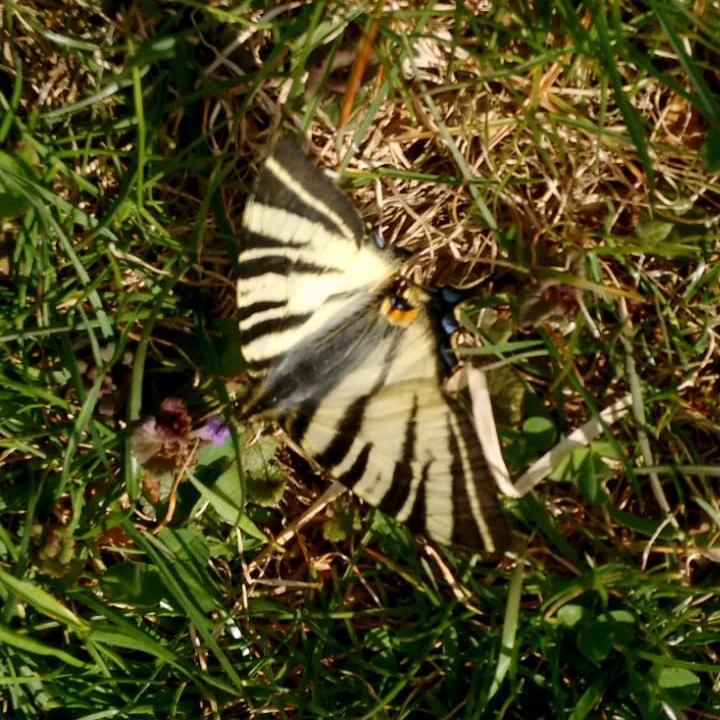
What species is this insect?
Iphiclides podalirius
